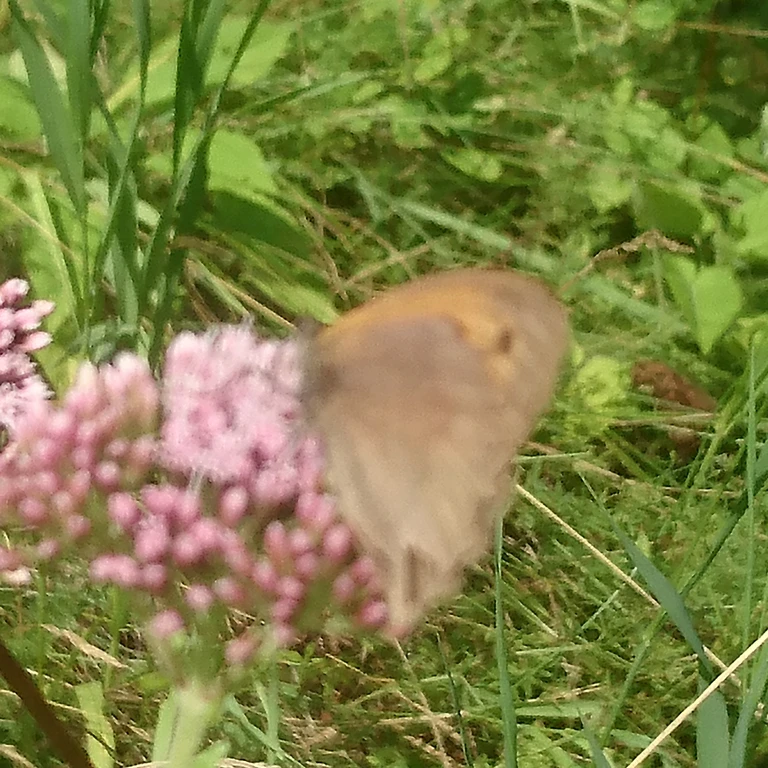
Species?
Maniola jurtina
